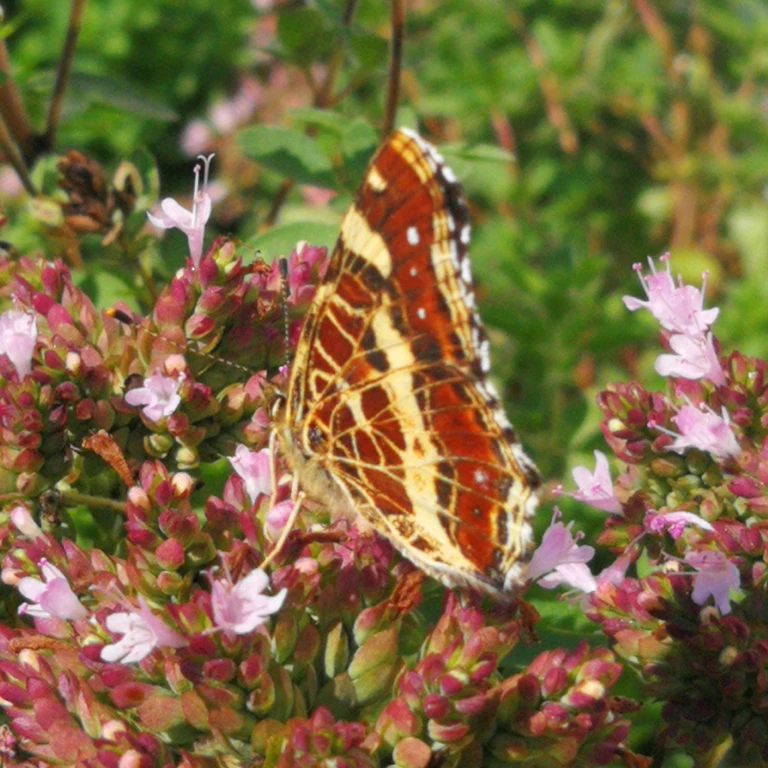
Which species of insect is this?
Araschnia levana
